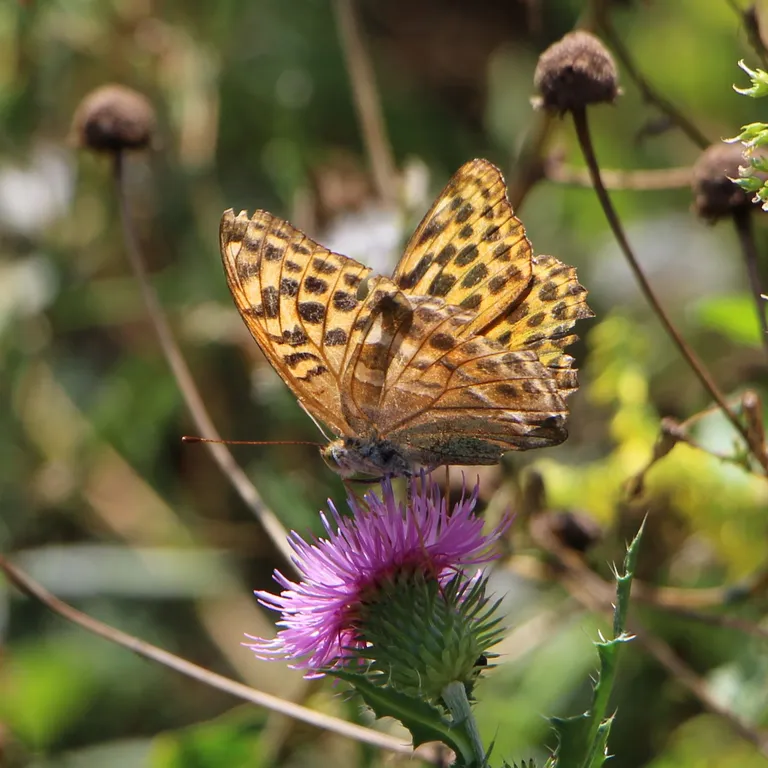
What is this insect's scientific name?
Argynnis paphia
